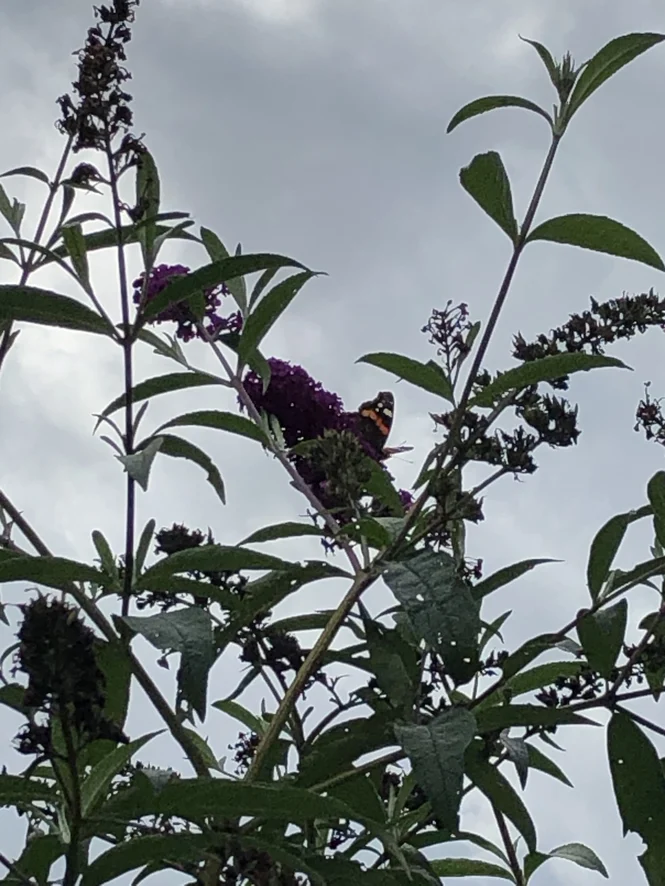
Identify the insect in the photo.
Vanessa atalanta
